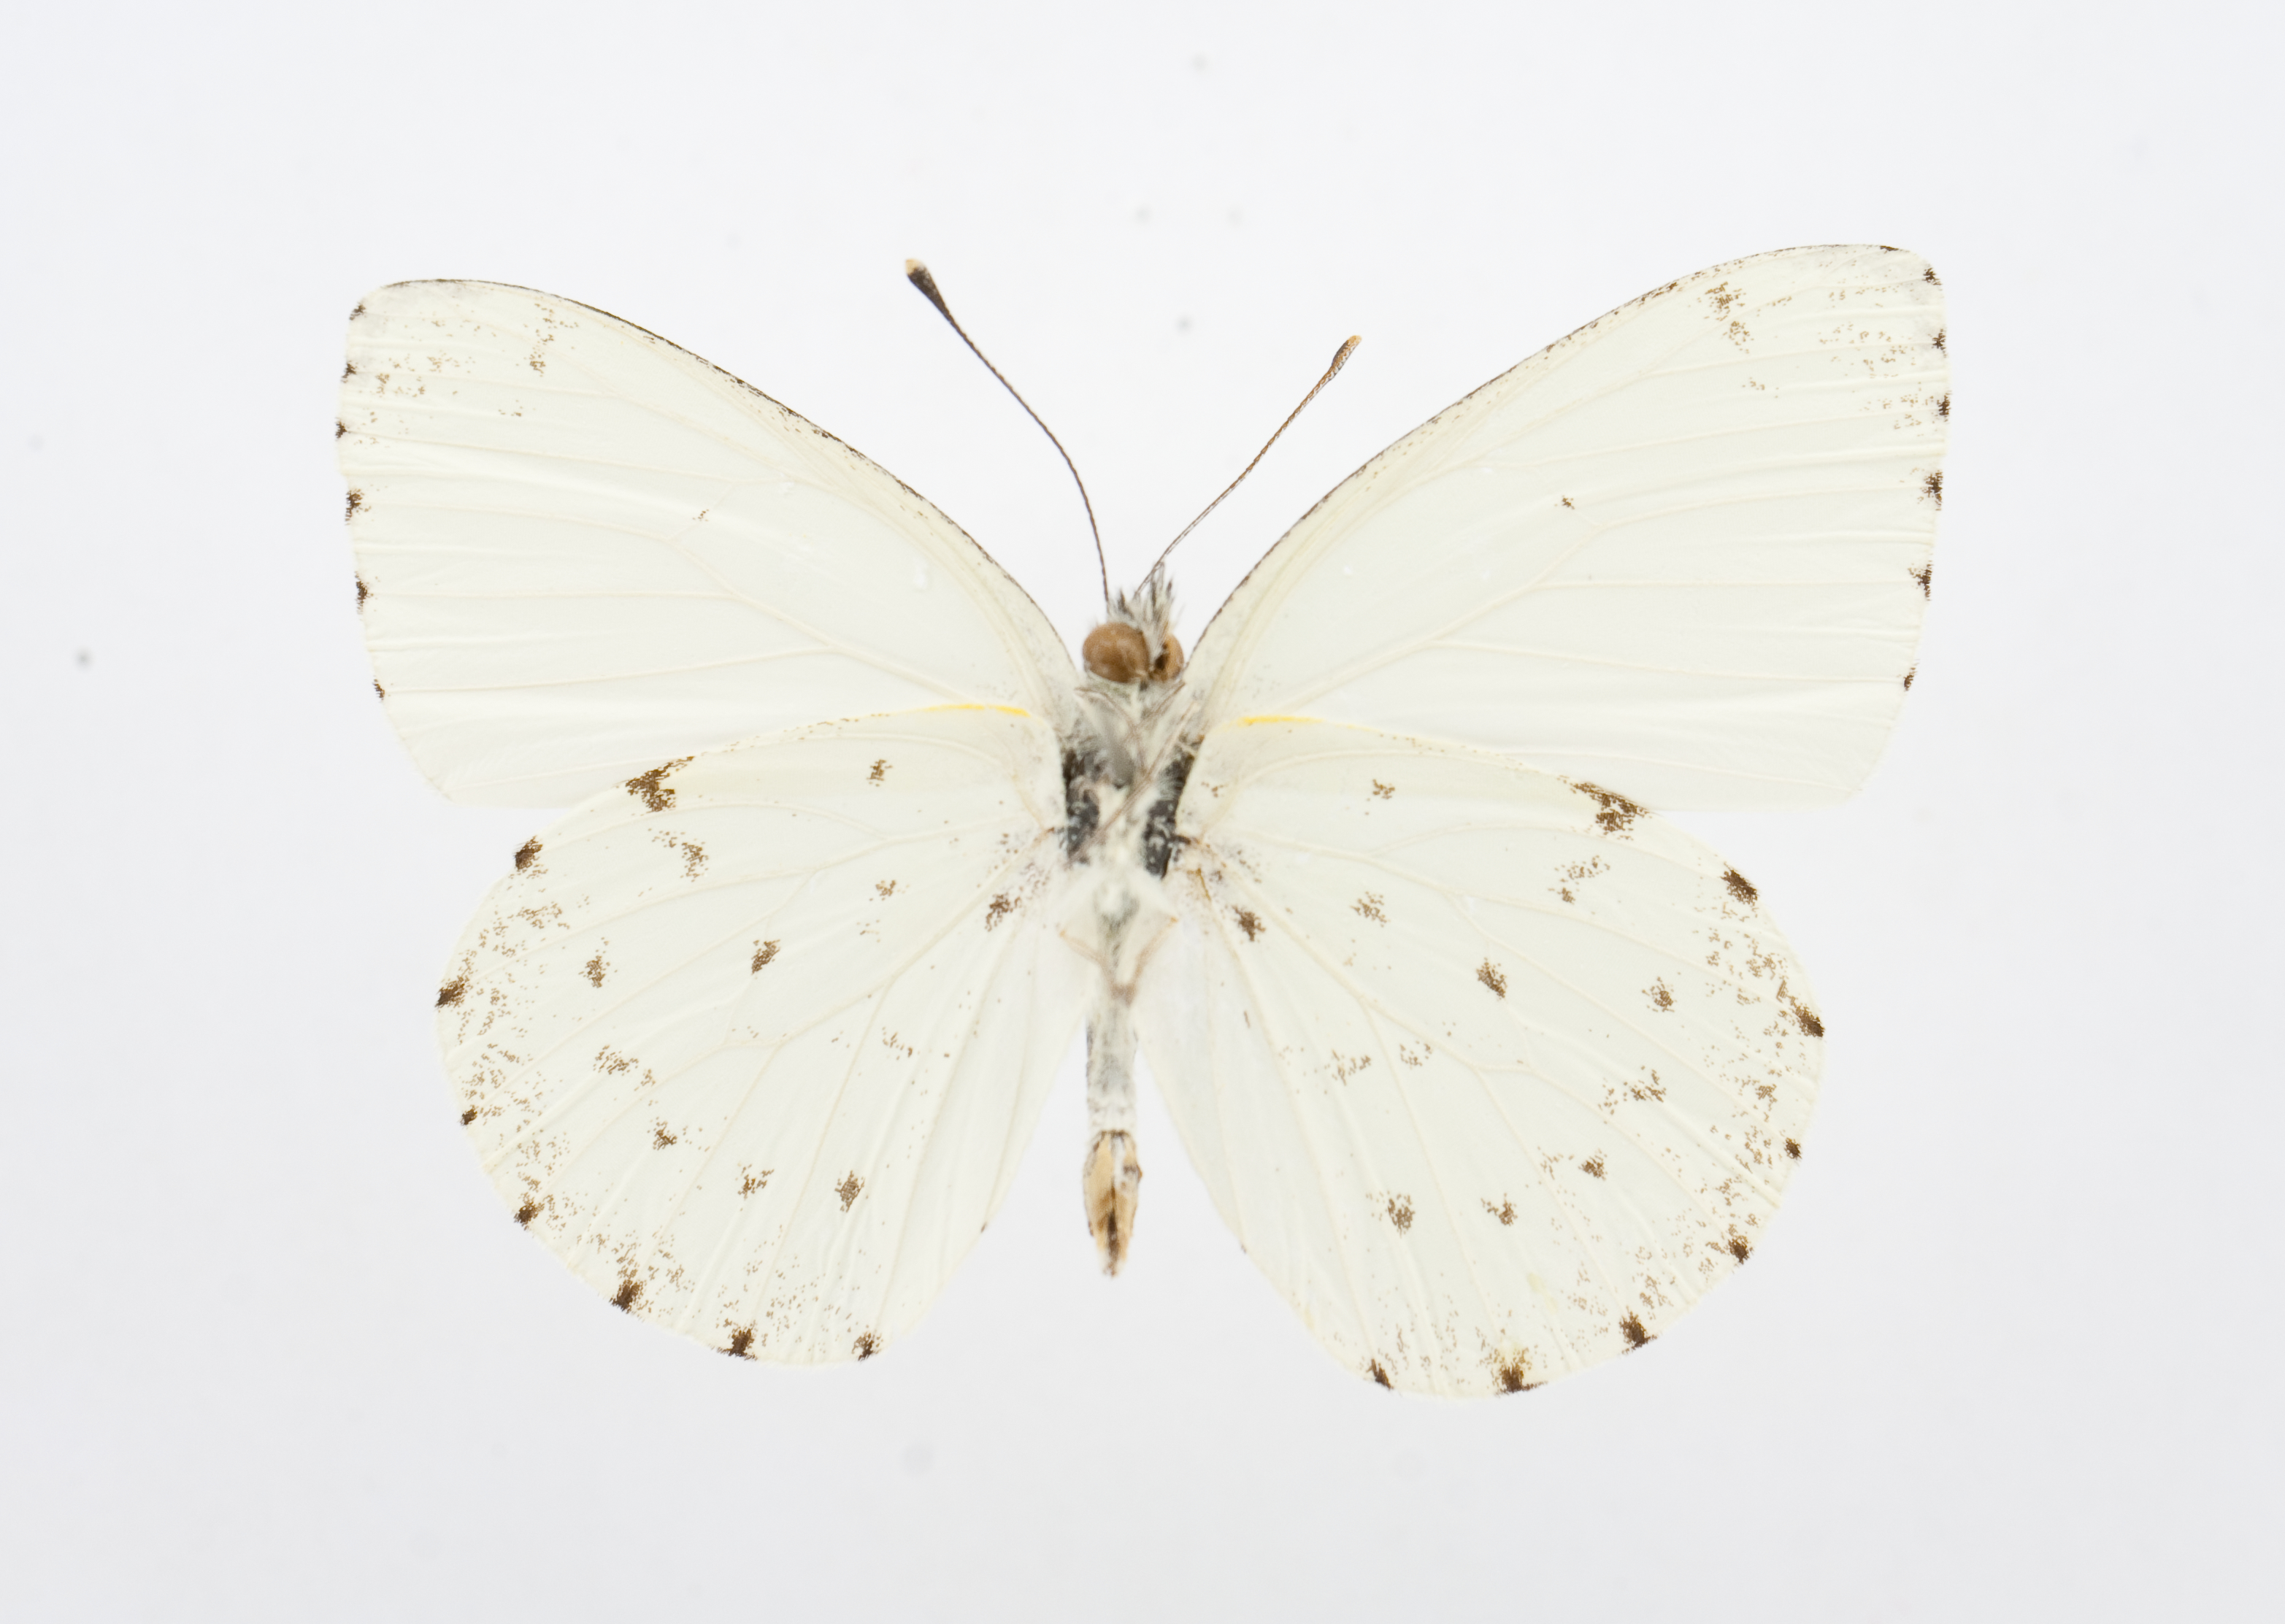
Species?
Dixeia charina
